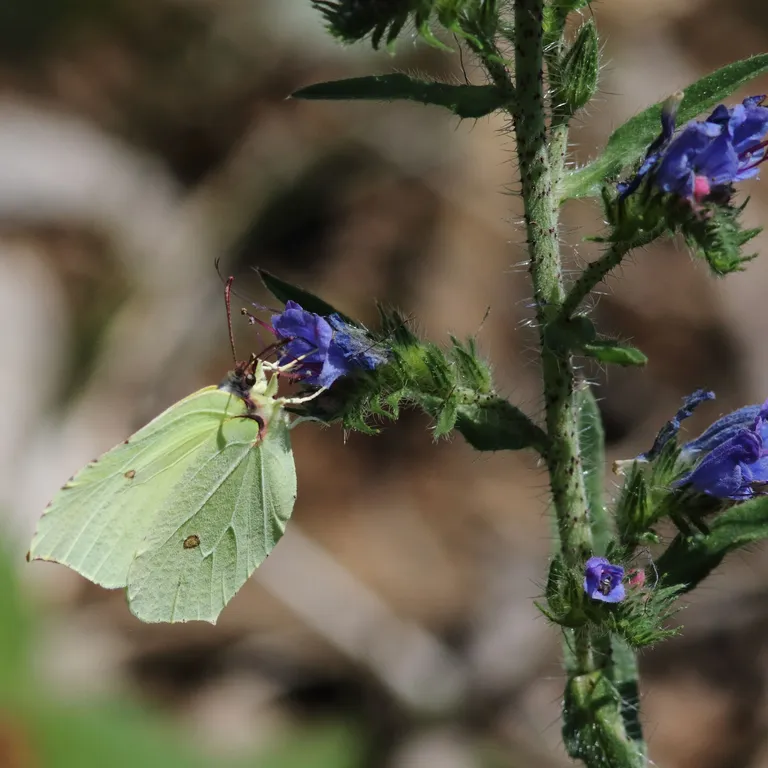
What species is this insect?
Gonepteryx rhamni
